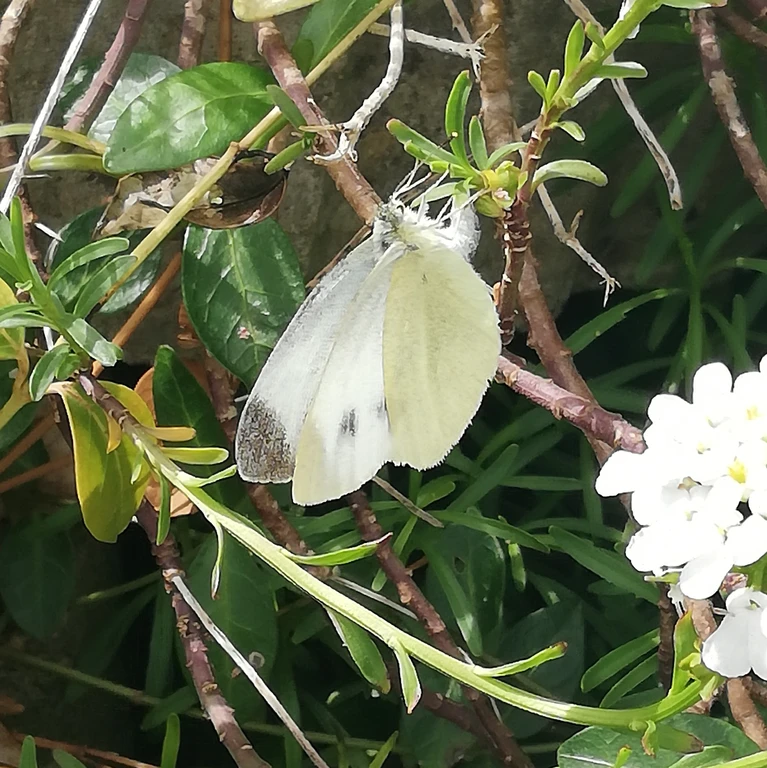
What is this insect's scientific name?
Pieris mannii
